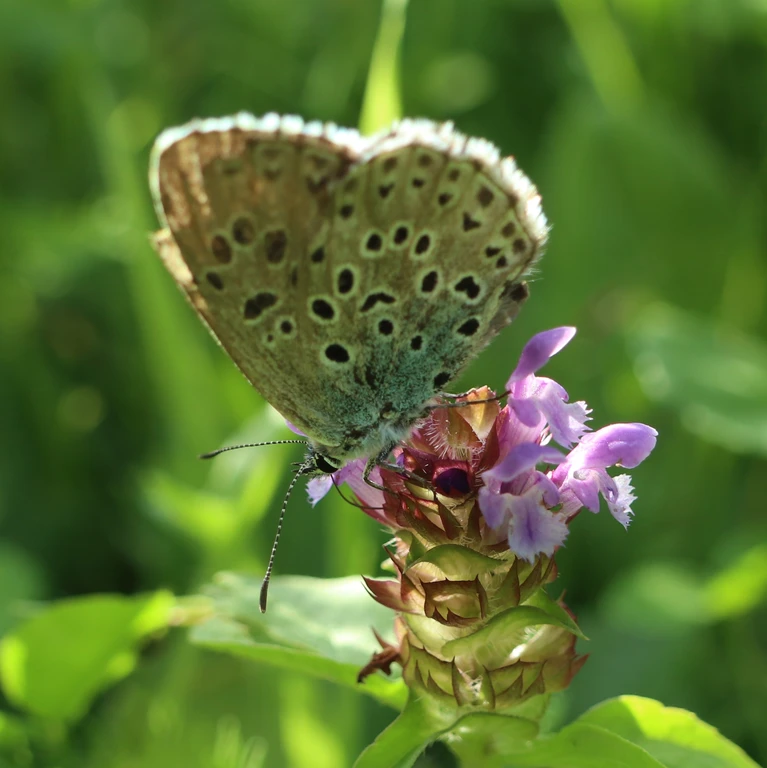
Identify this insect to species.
Phengaris arion (also Maculinea arion)
